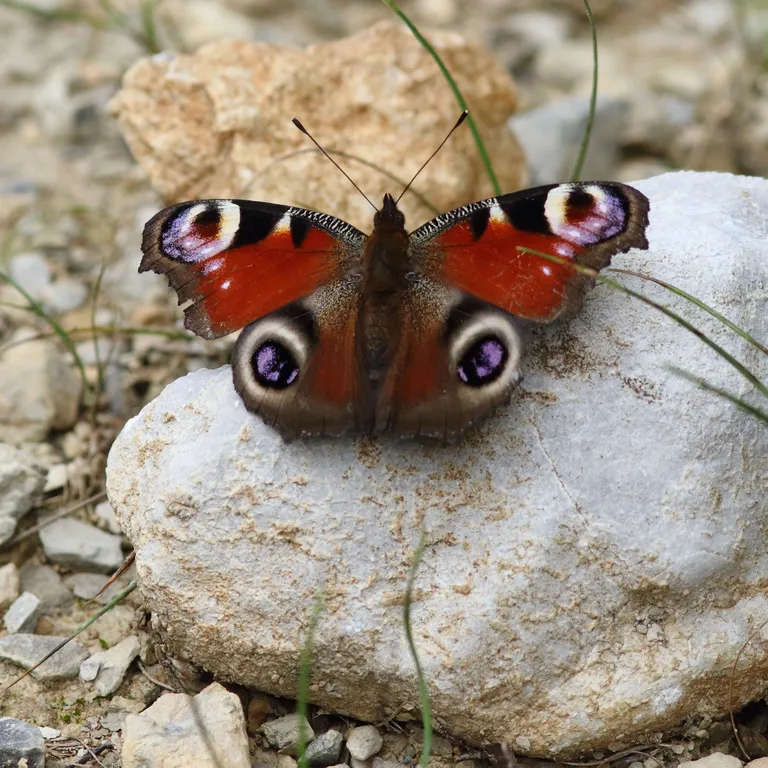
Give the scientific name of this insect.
Aglais io
